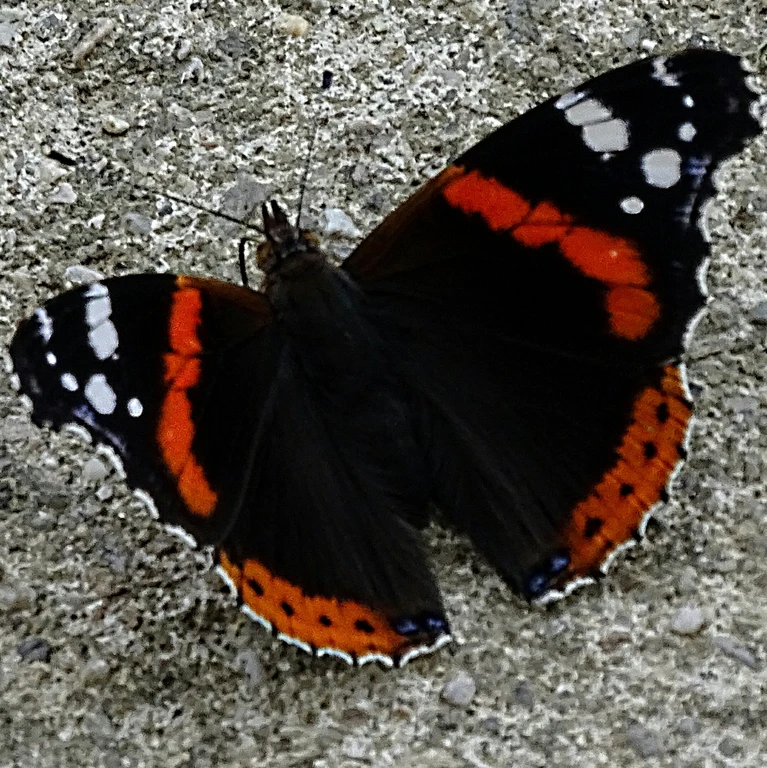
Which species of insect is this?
Vanessa atalanta
